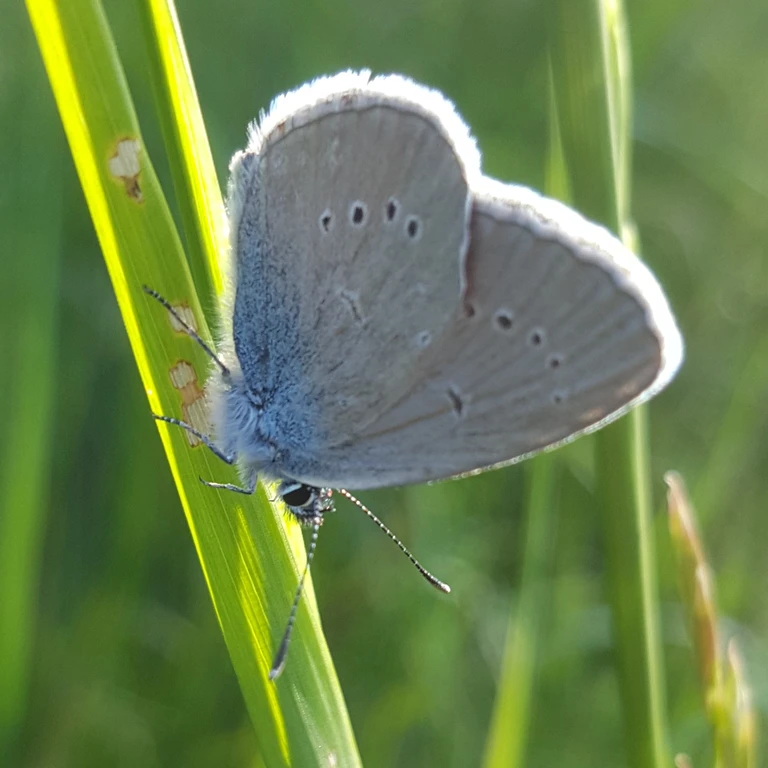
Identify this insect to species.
Cyaniris semiargus
